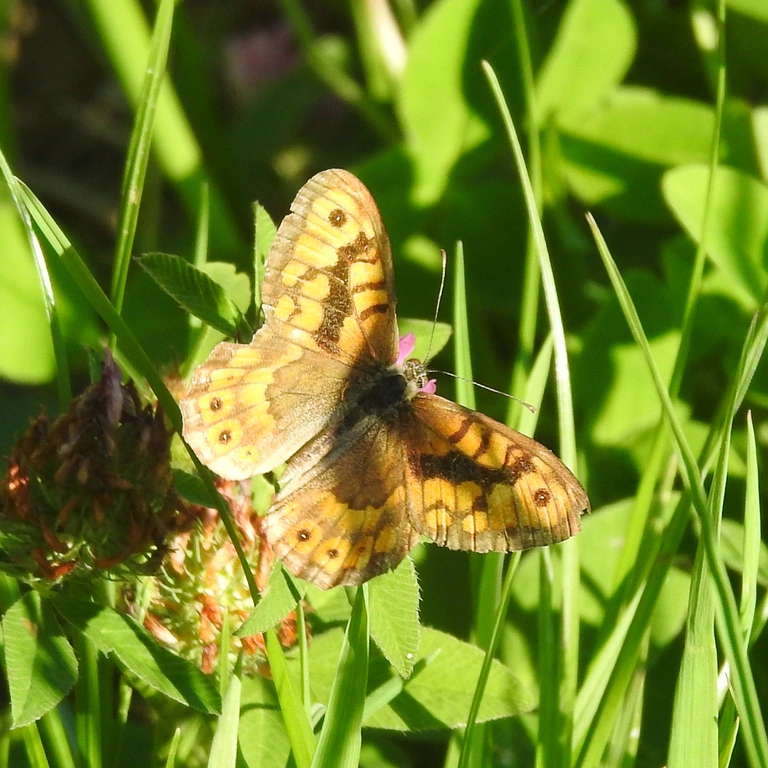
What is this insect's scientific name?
Lasiommata megera (also Pararge megera)
